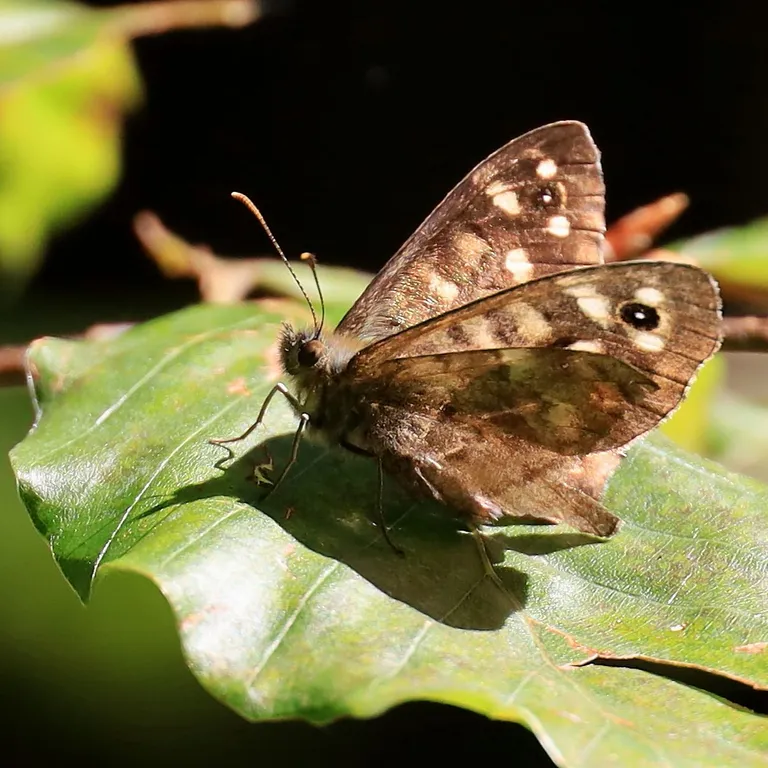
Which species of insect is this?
Pararge aegeria
